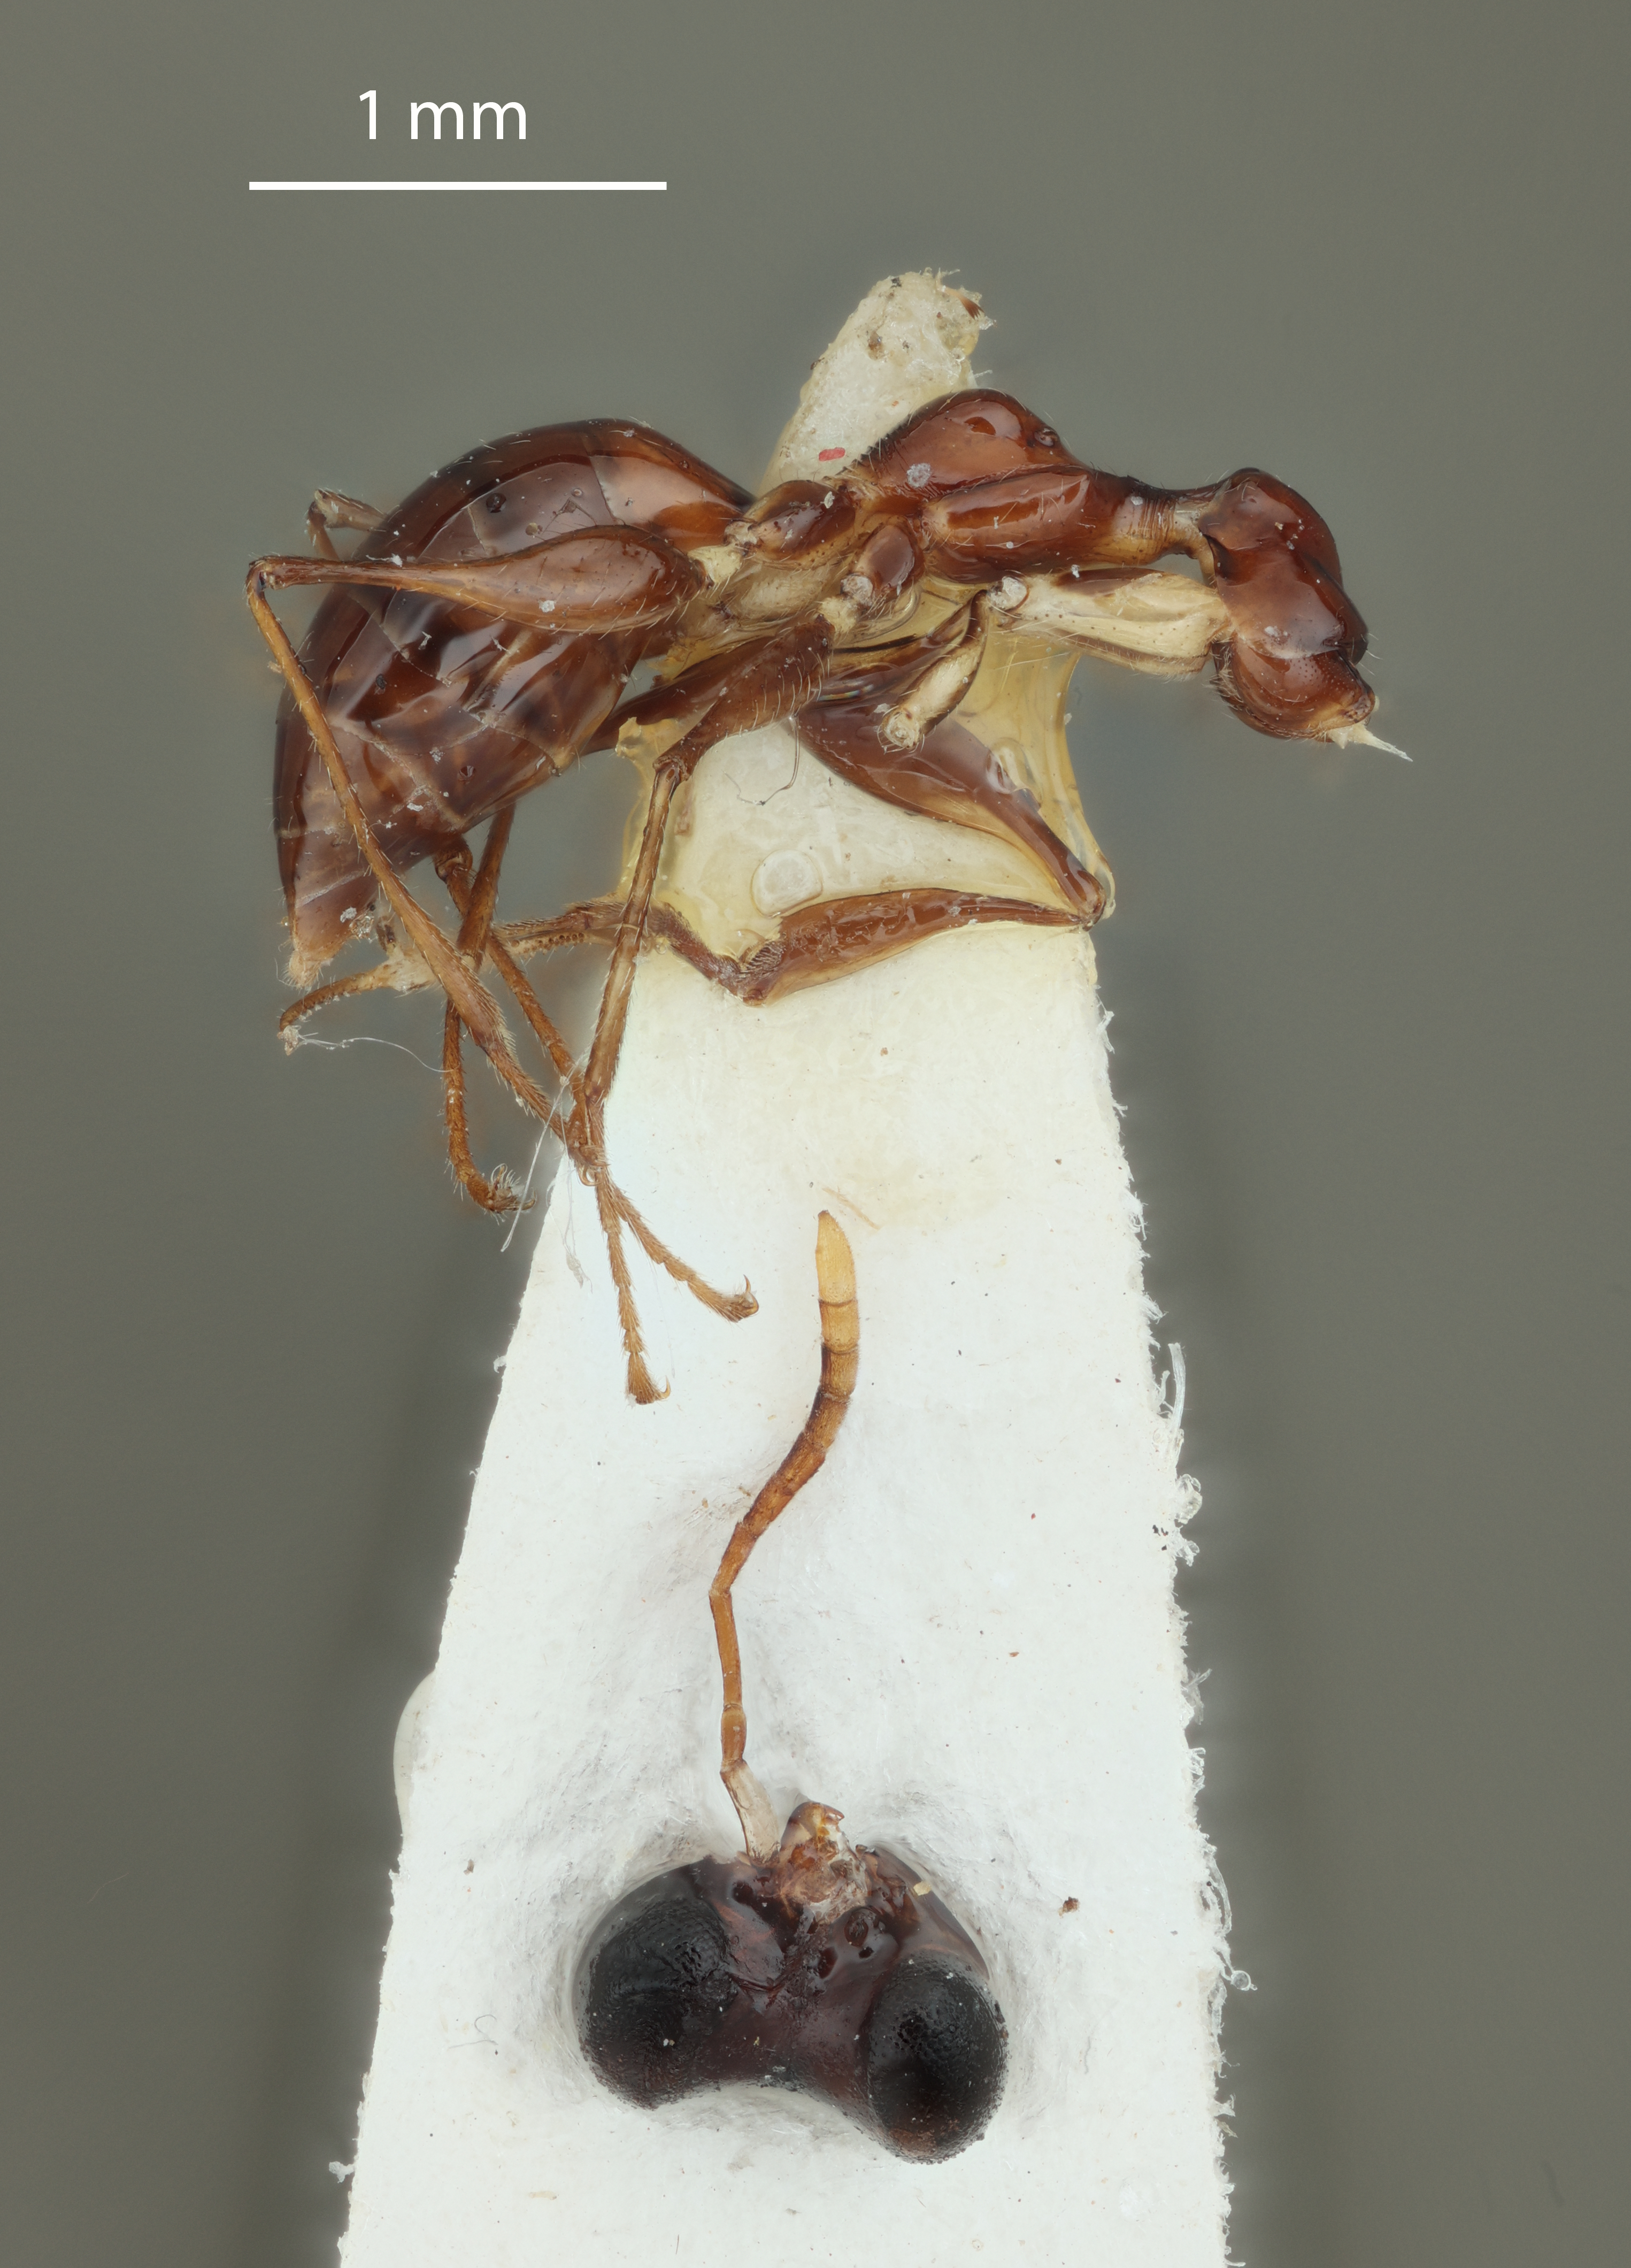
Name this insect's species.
Pseudogonatopus lankae
